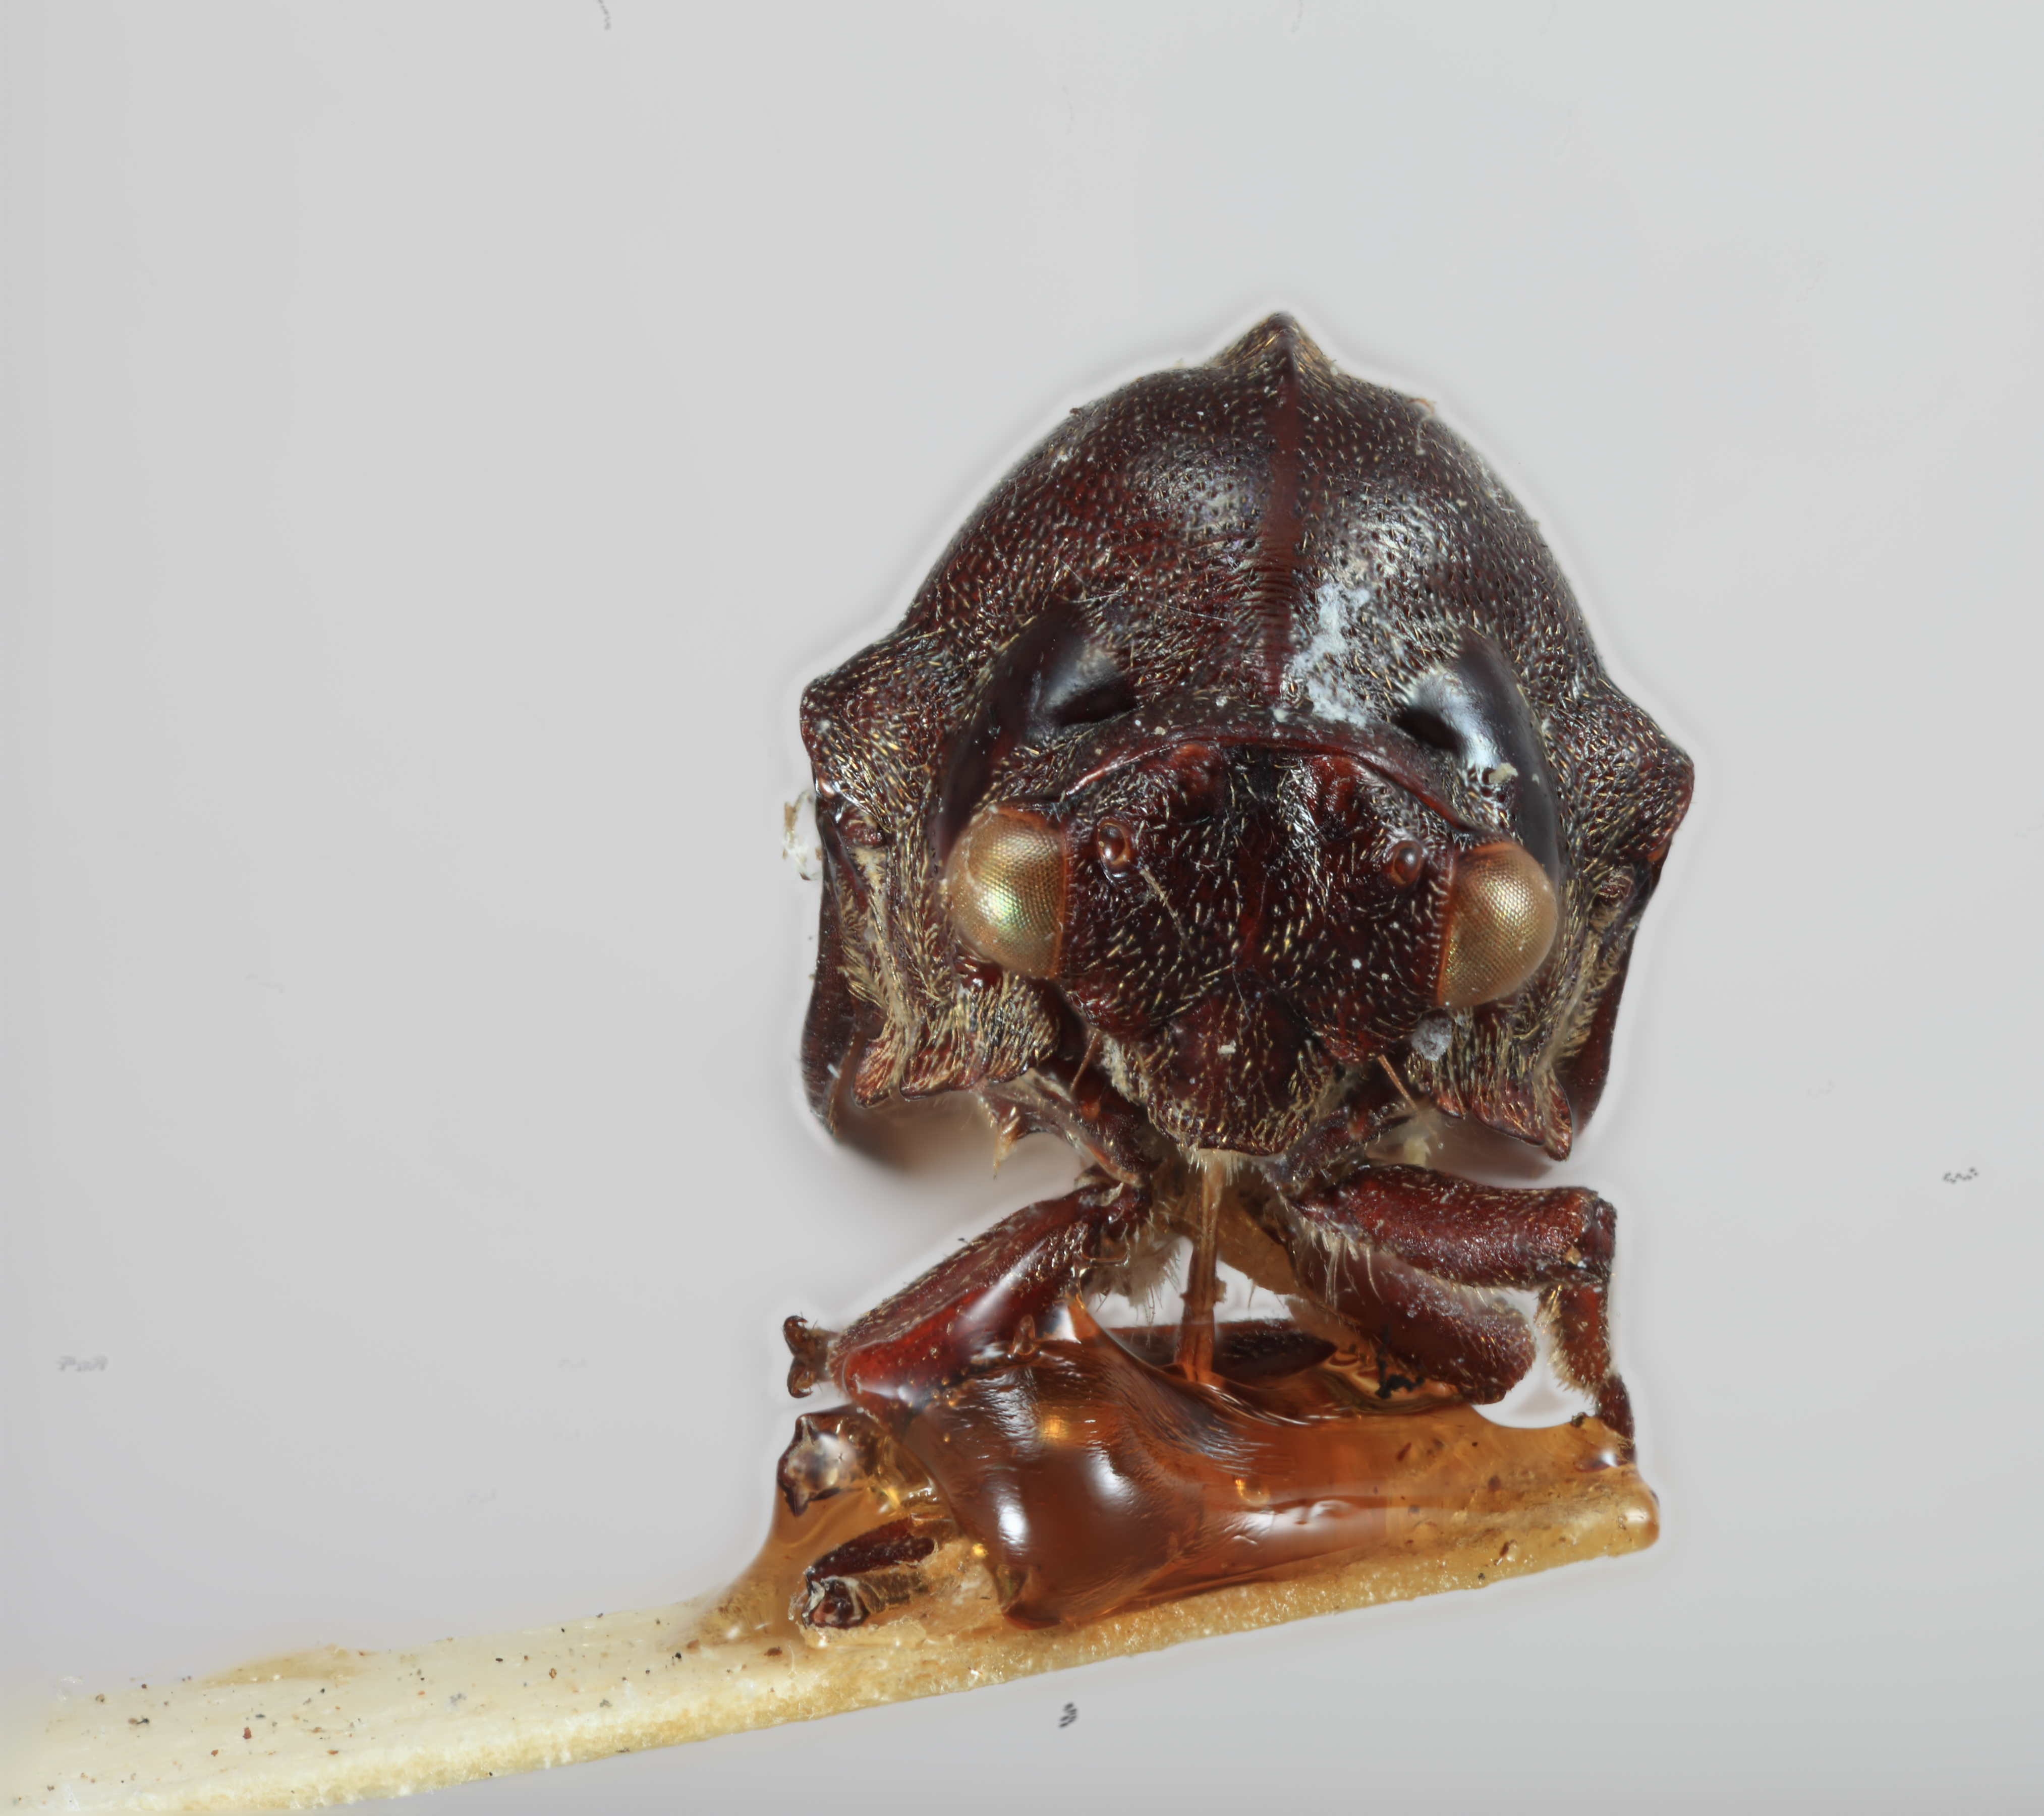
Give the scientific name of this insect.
Ebhul carinatus
